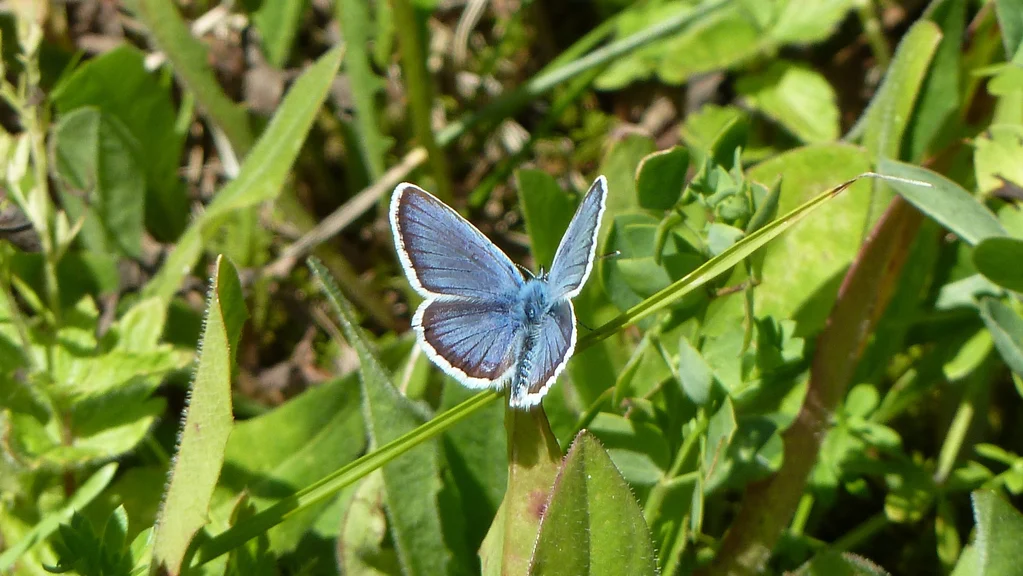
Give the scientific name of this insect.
Cyaniris semiargus
